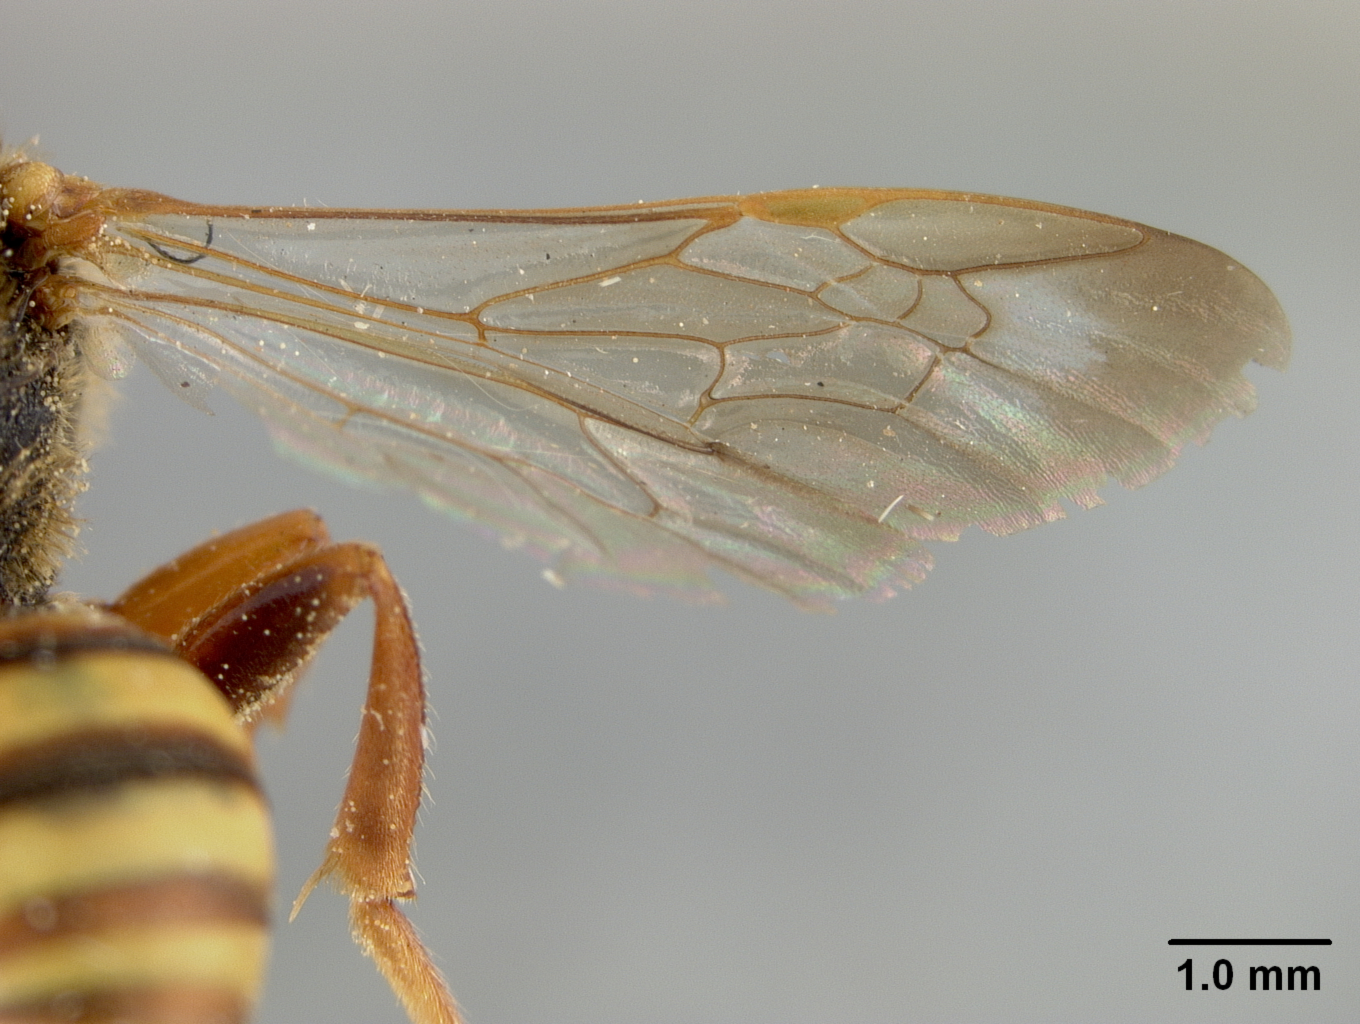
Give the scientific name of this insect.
Nomada ednae
